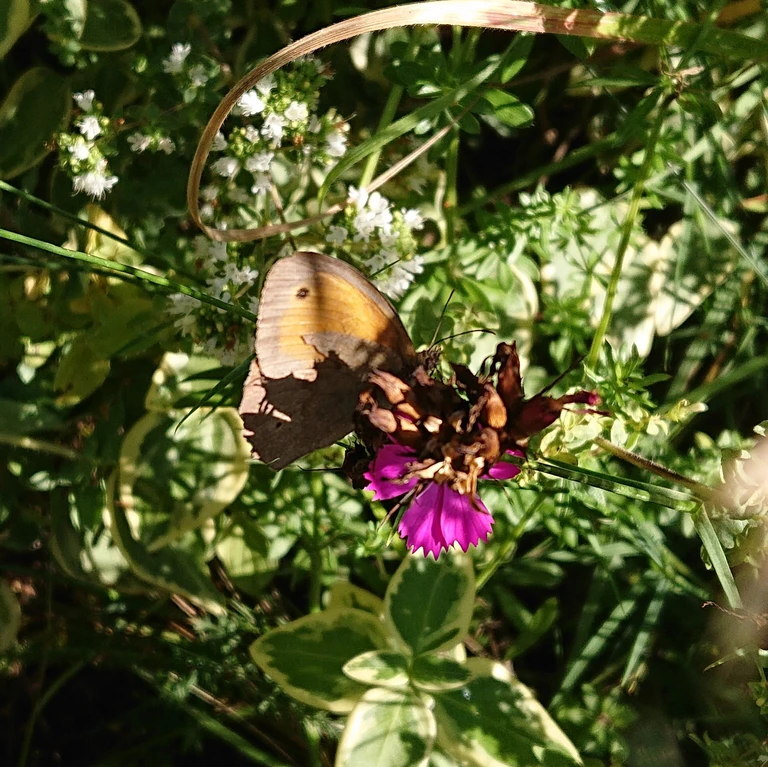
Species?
Maniola jurtina
